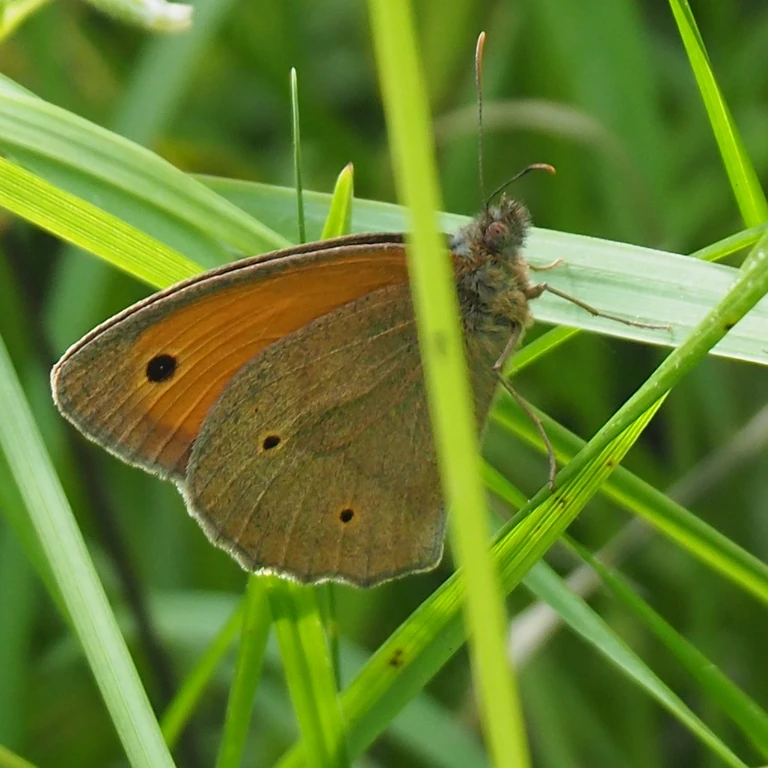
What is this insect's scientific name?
Maniola jurtina
